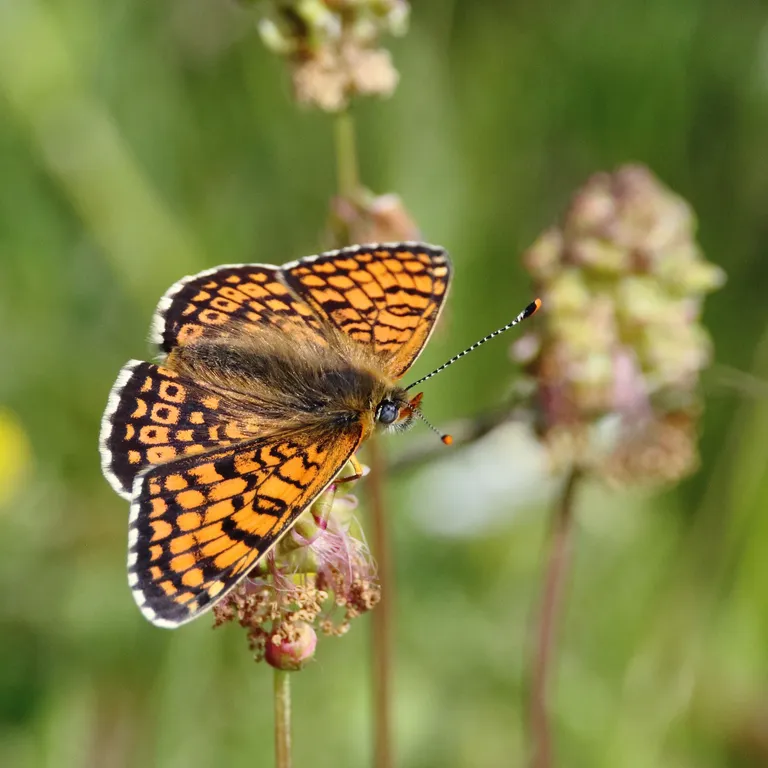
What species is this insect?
Melitaea cinxia
